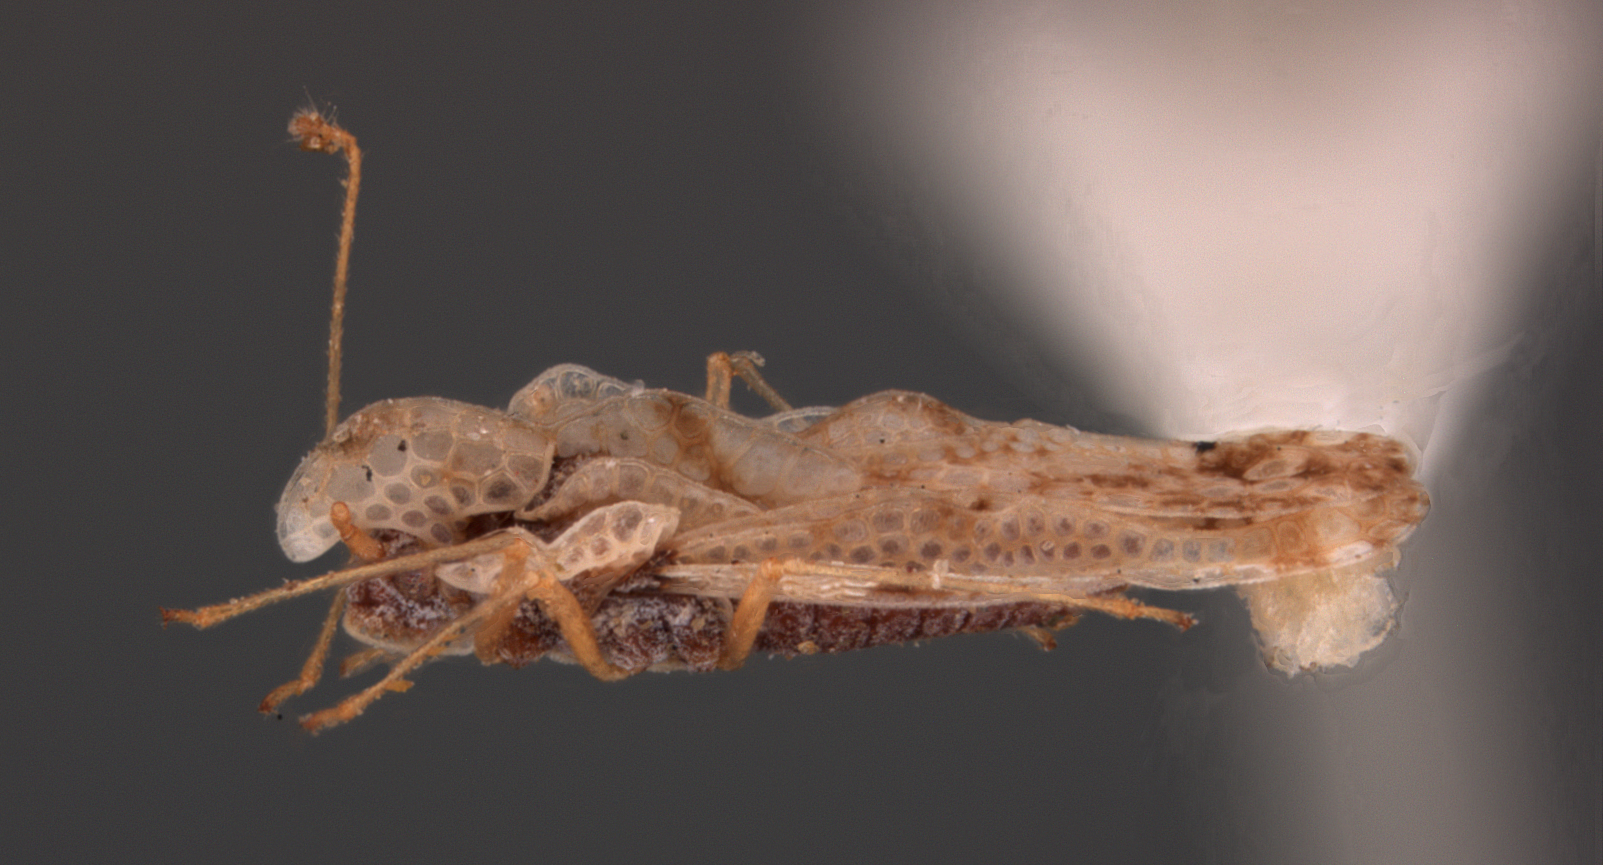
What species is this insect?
Corythaica costata
